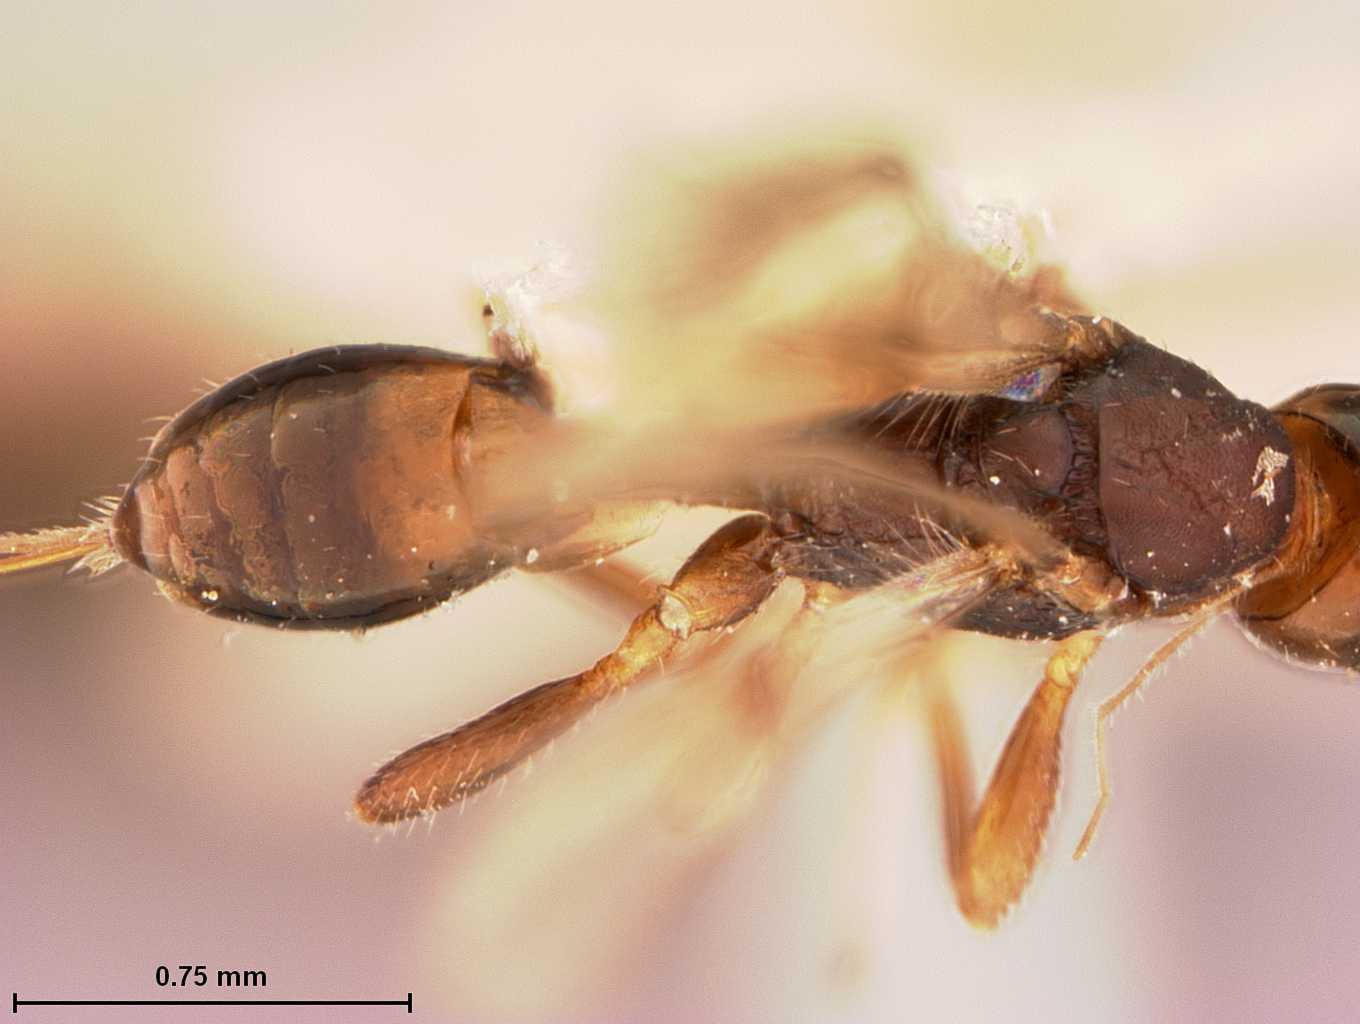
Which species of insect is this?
Spathius tomici
